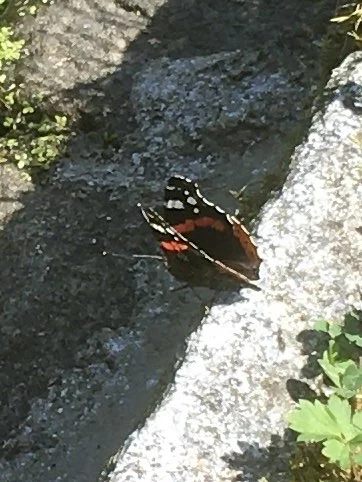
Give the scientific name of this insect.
Vanessa atalanta
